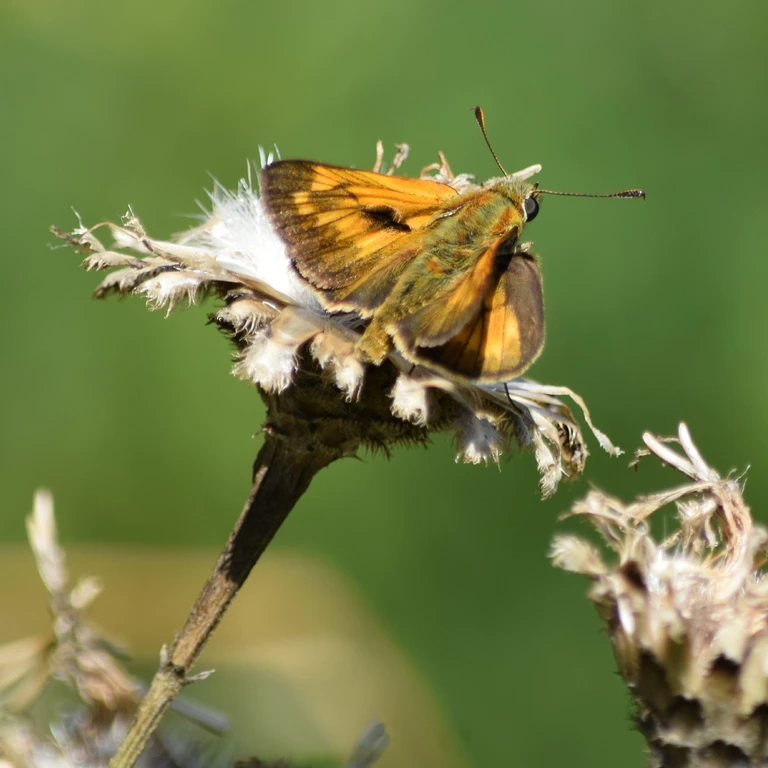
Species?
Ochlodes sylvanus (also Ochlodes venata)
